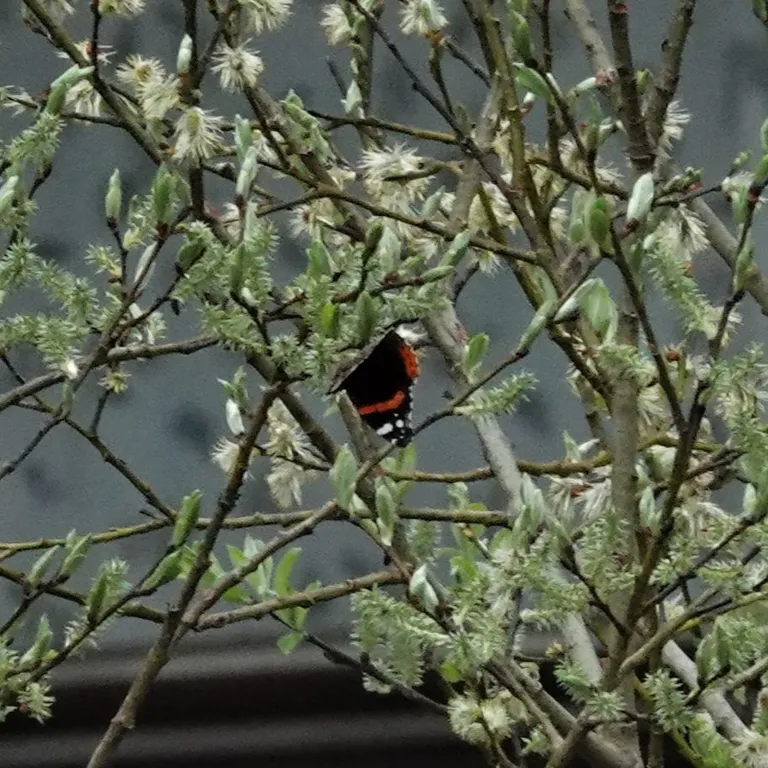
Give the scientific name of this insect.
Vanessa atalanta
